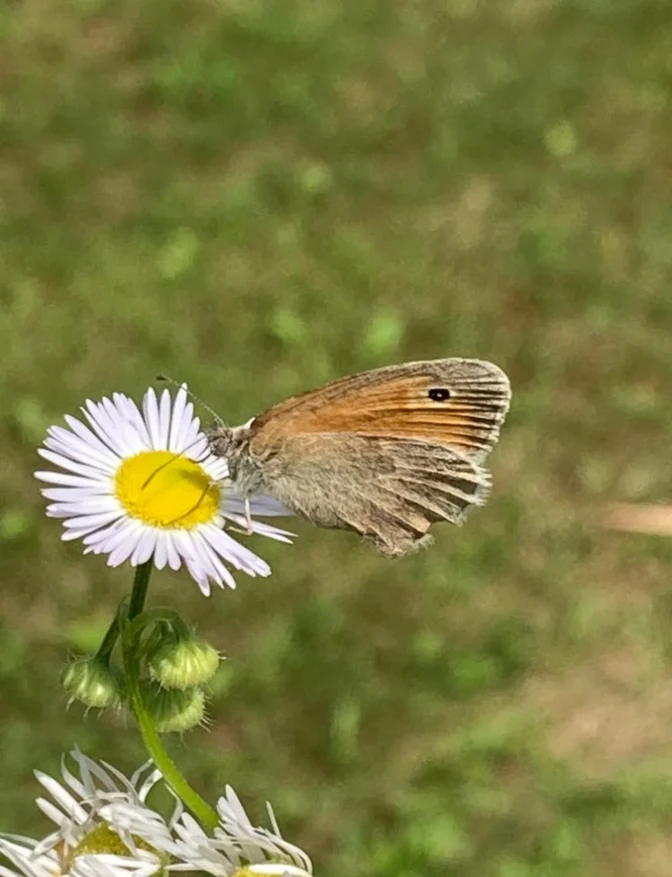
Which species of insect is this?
Coenonympha pamphilus
